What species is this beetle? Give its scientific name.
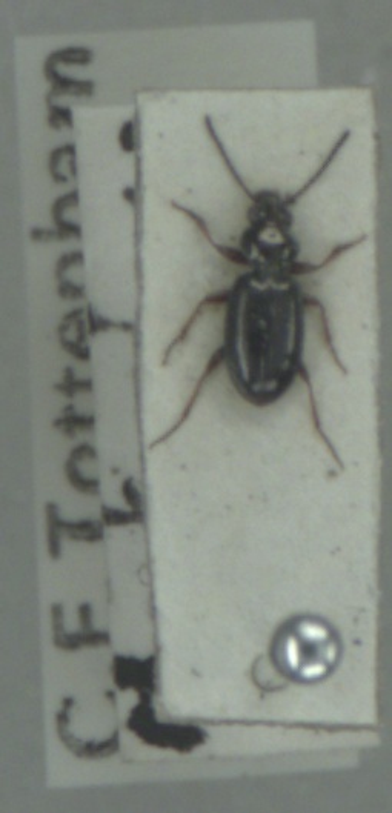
Bembidion lampros
